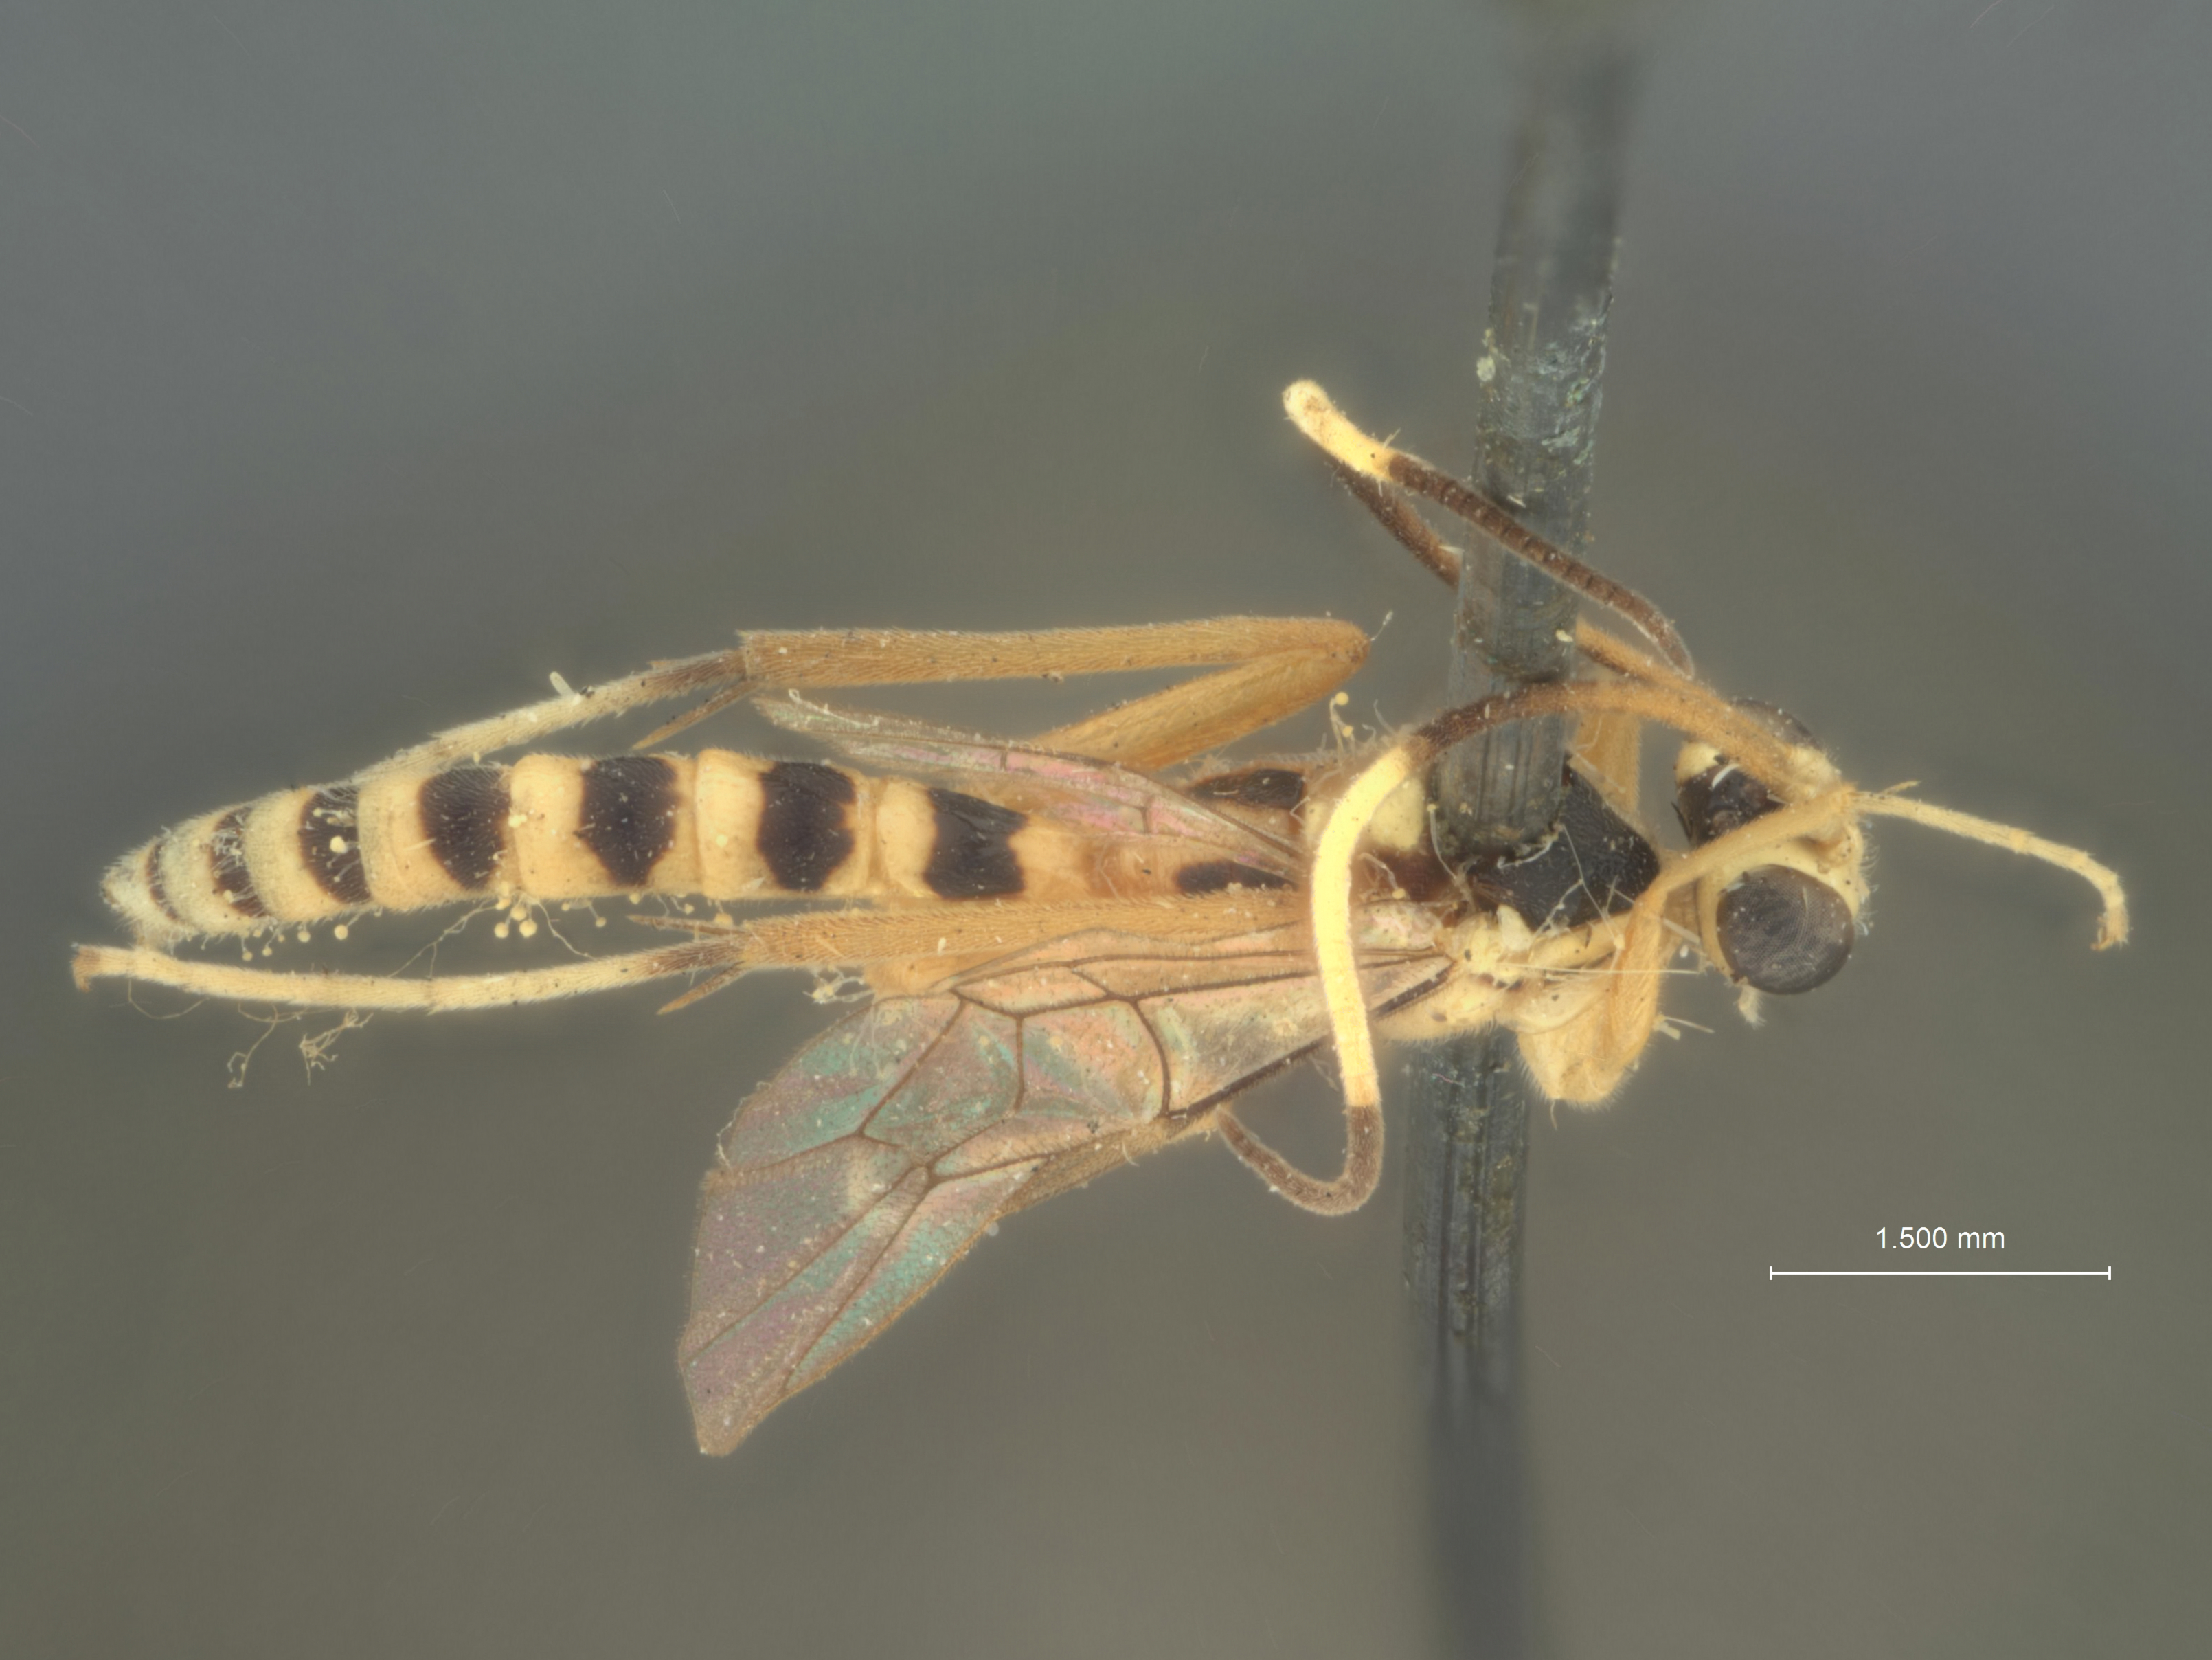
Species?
Glypta leucozonata
